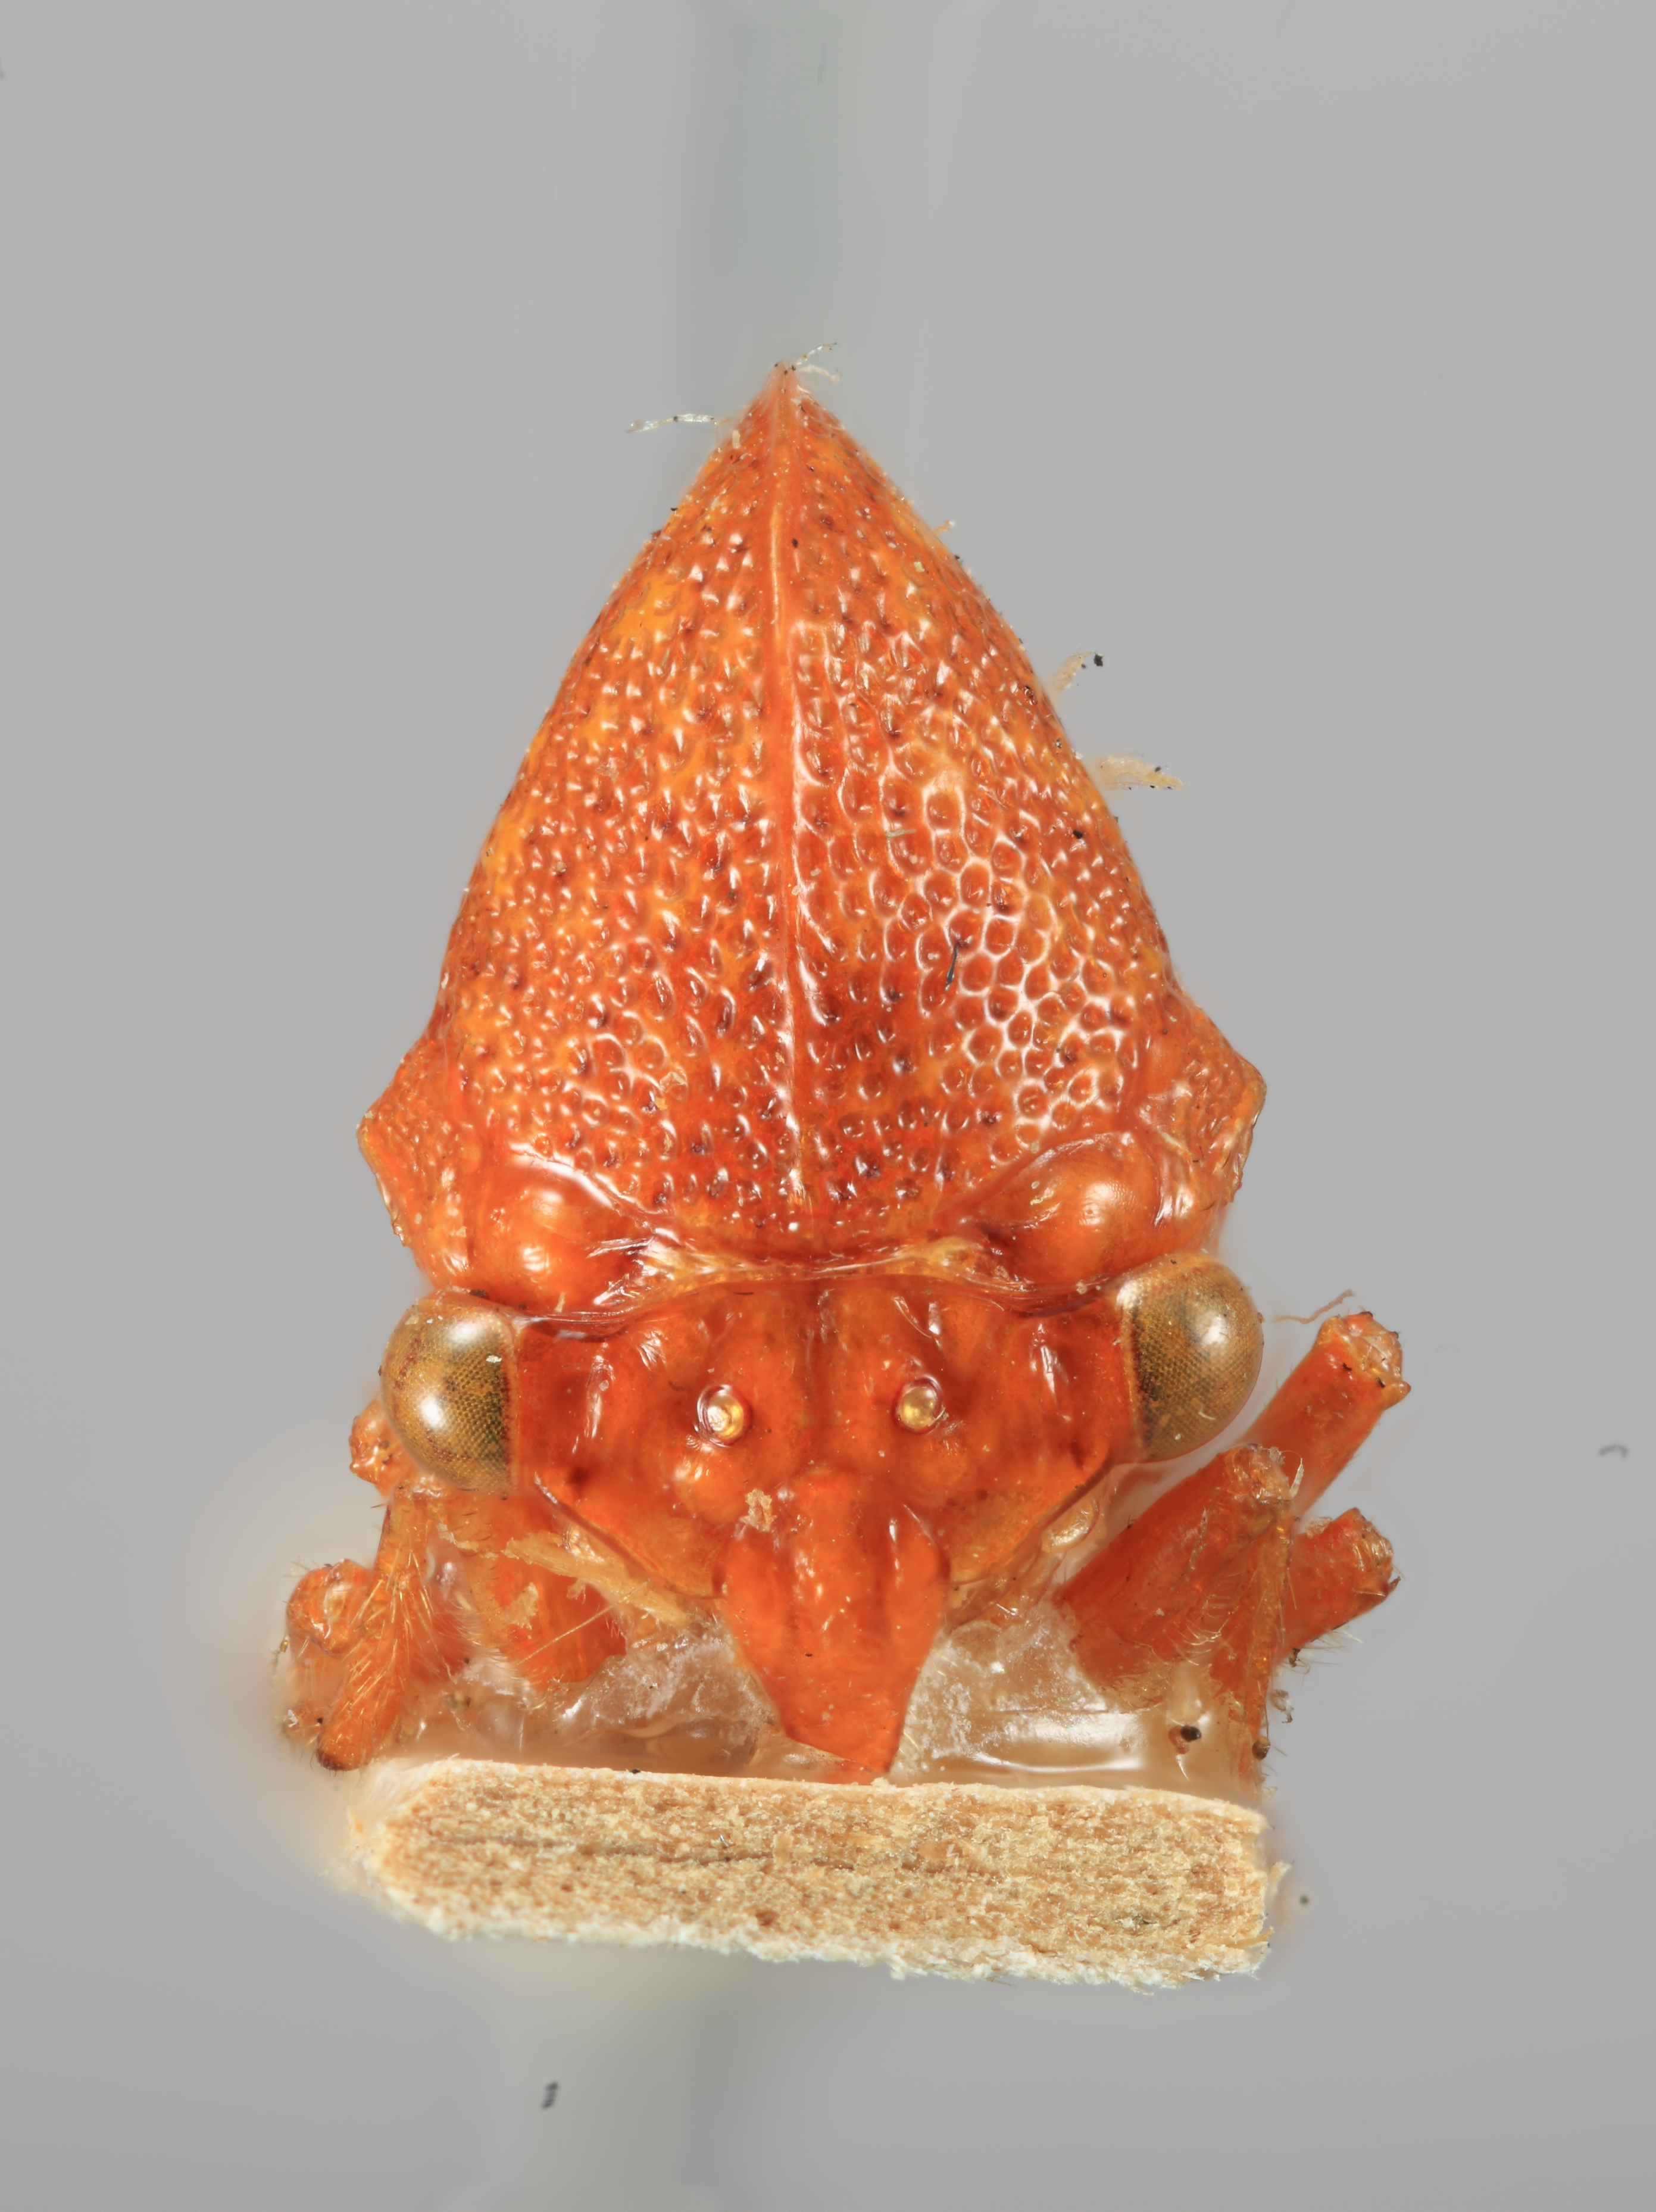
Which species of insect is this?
Stictocephala elevata
